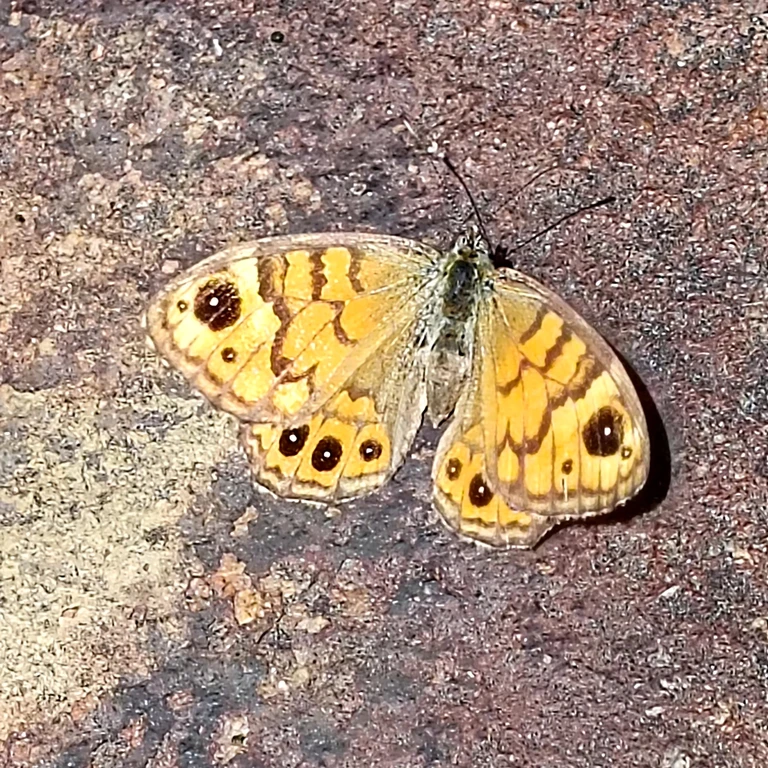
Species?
Lasiommata megera (also Pararge megera)
